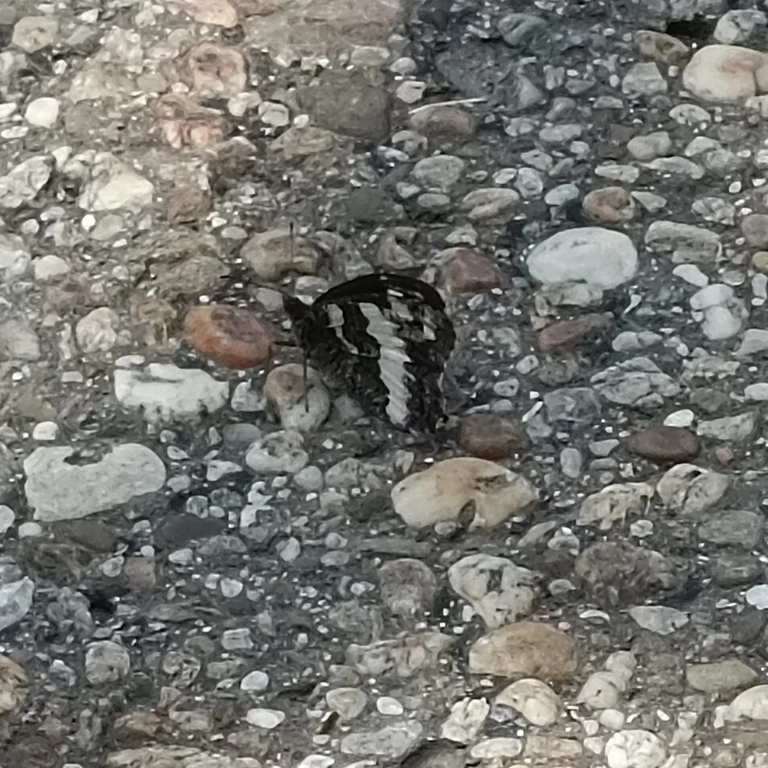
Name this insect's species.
Brintesia circe
